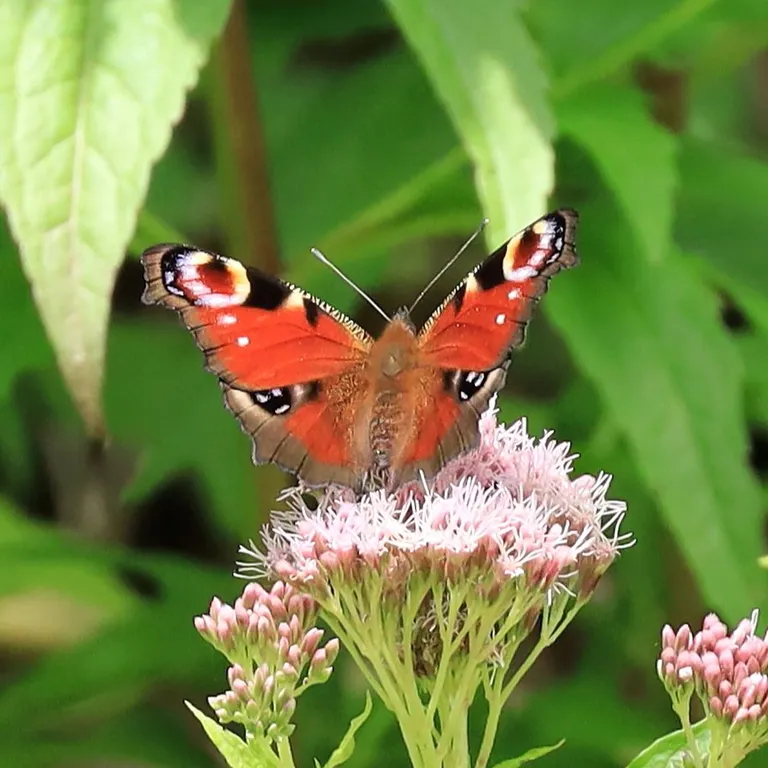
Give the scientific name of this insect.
Aglais io
